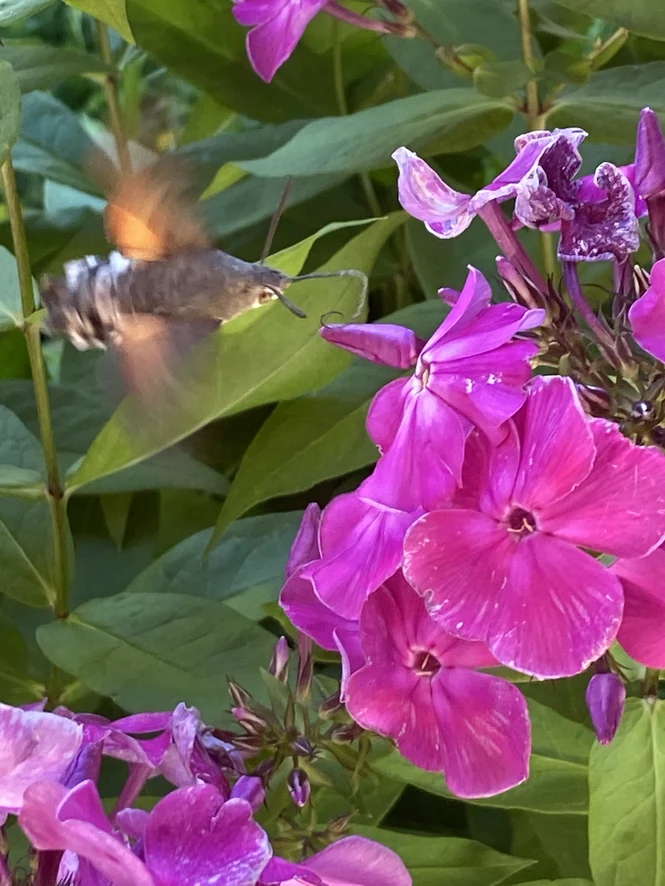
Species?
Macroglossum stellatarum
